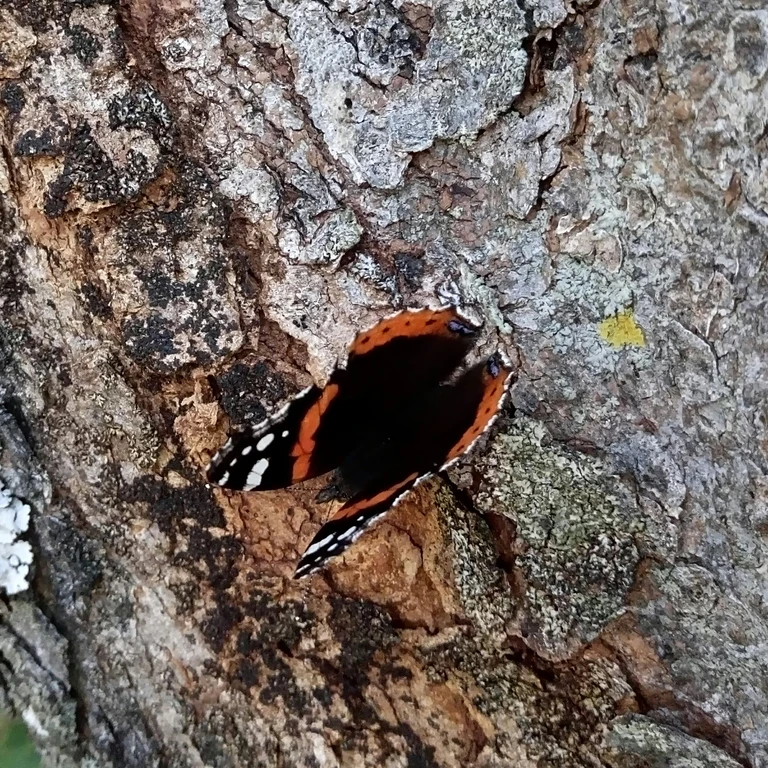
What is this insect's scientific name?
Vanessa atalanta
